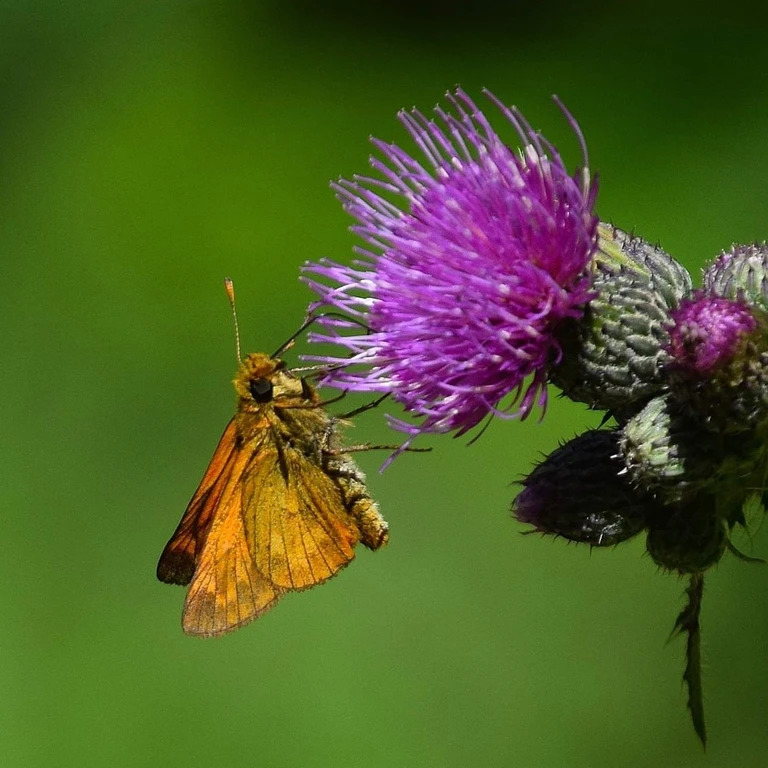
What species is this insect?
Ochlodes sylvanus (also Ochlodes venata)
